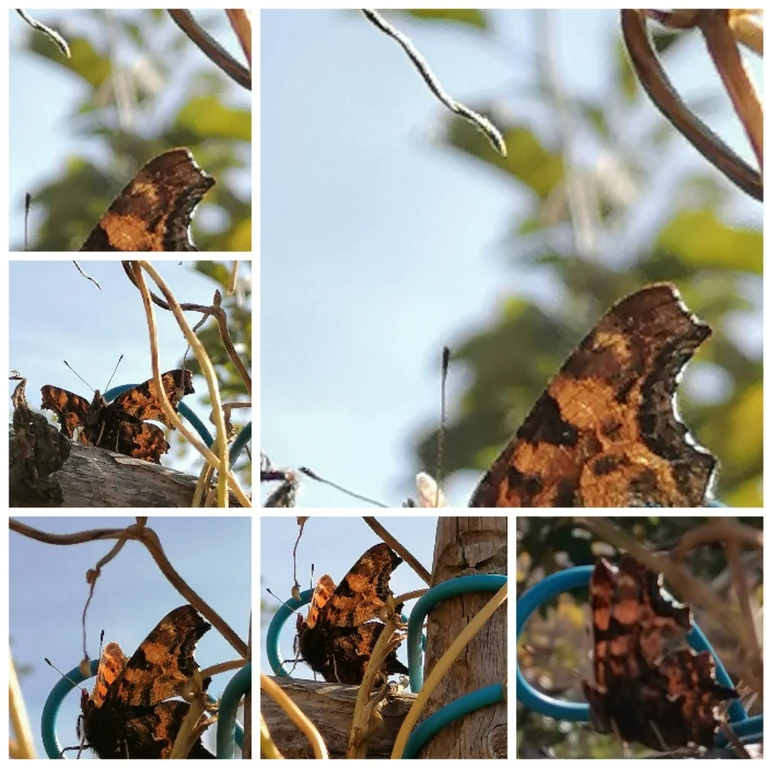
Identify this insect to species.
Polygonia c-album
